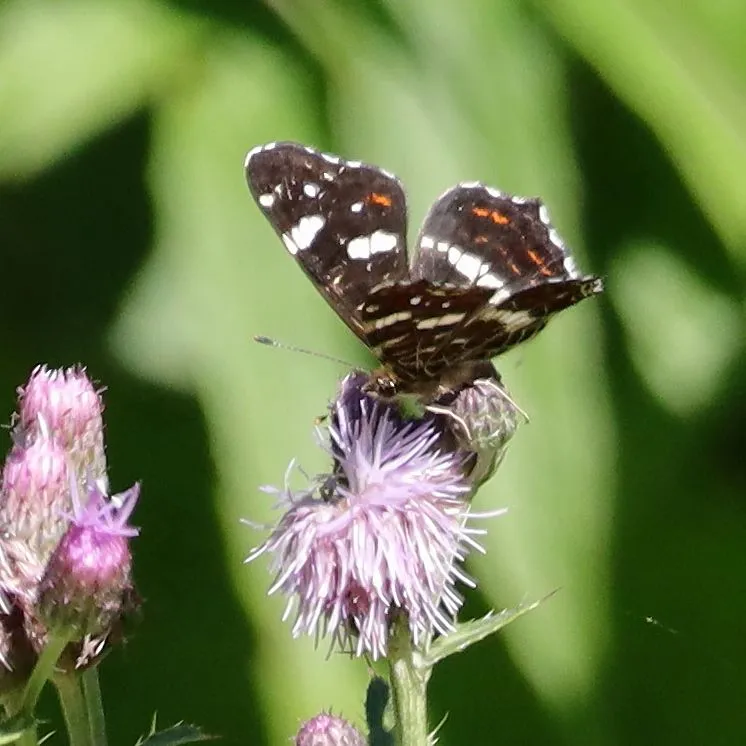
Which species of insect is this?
Araschnia levana
